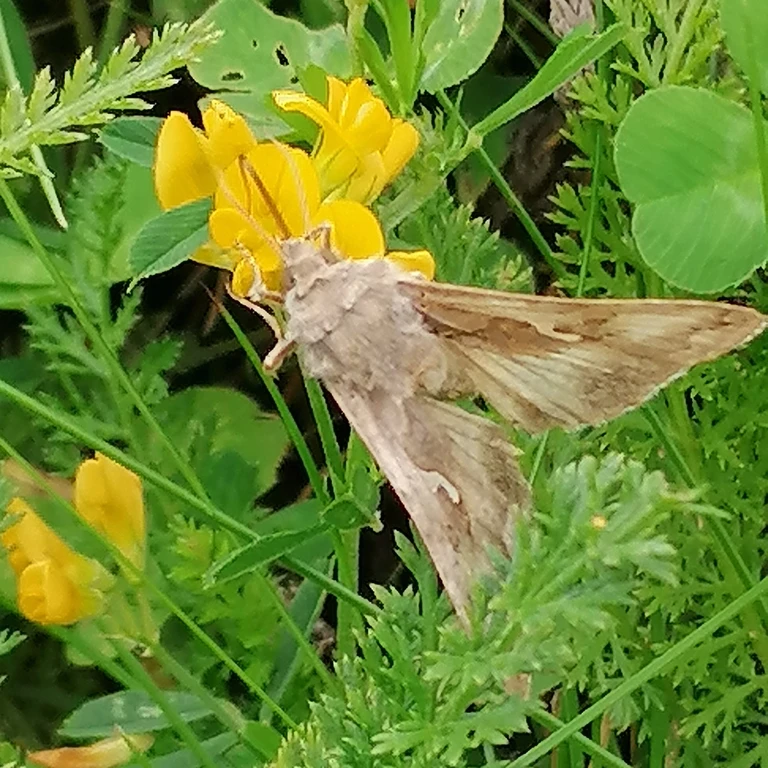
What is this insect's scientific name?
Autographa gamma
